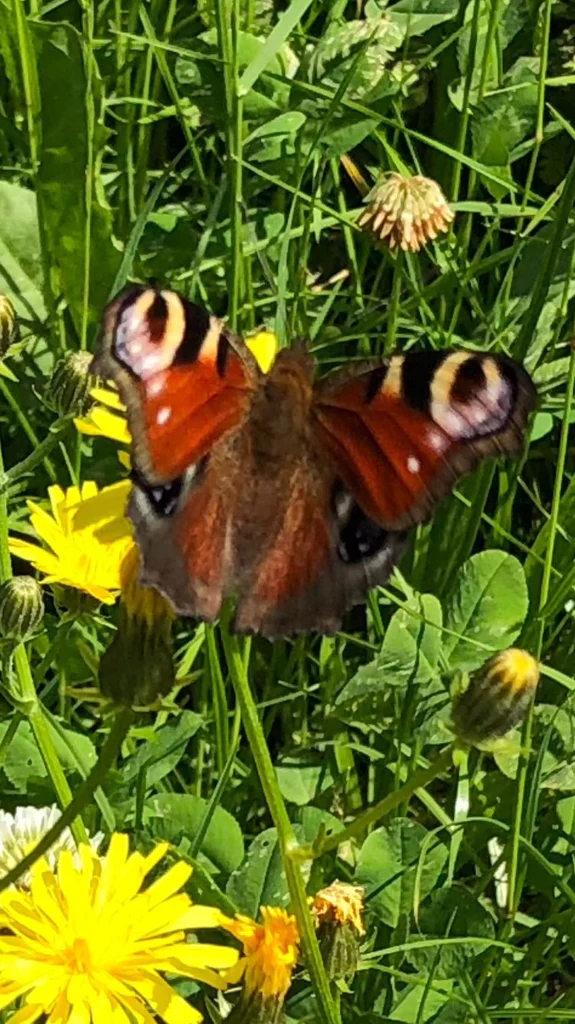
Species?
Aglais io
